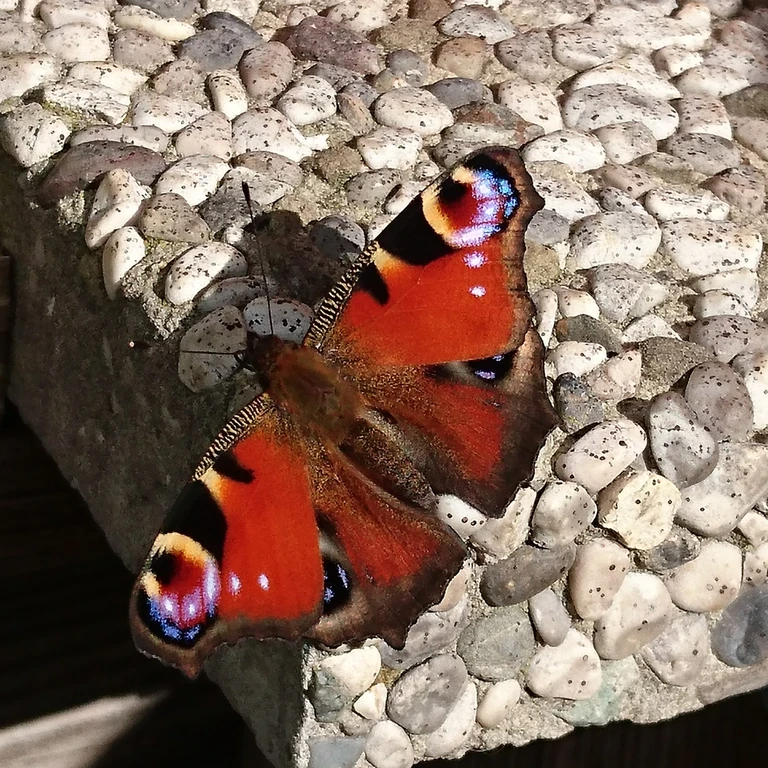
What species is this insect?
Aglais io
